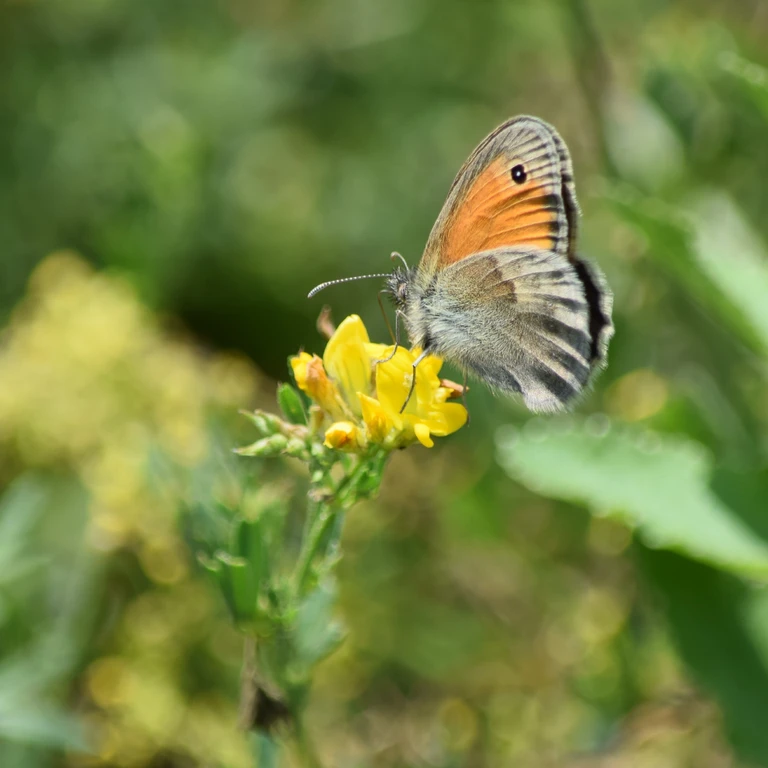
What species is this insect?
Coenonympha pamphilus
